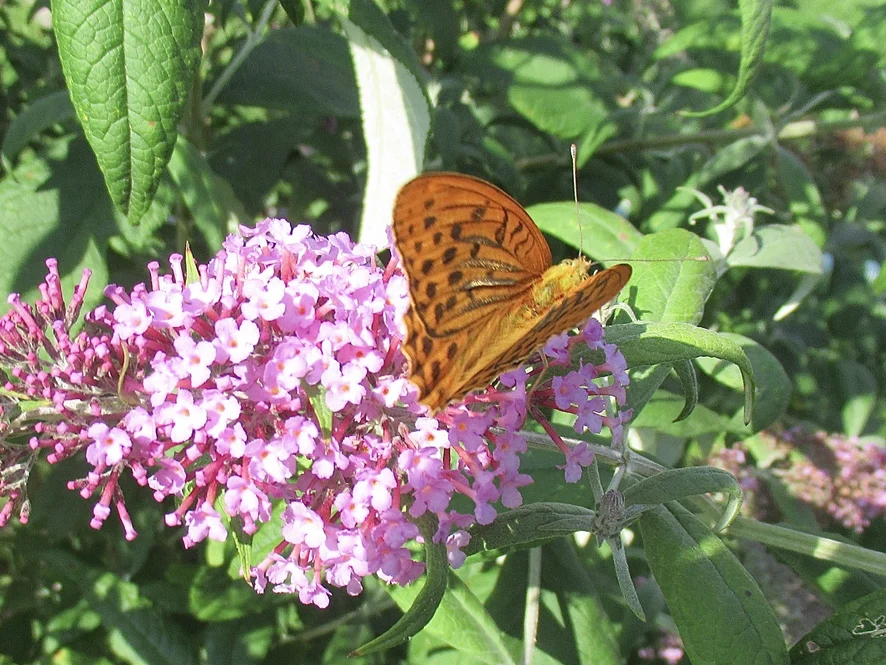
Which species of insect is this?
Argynnis paphia
